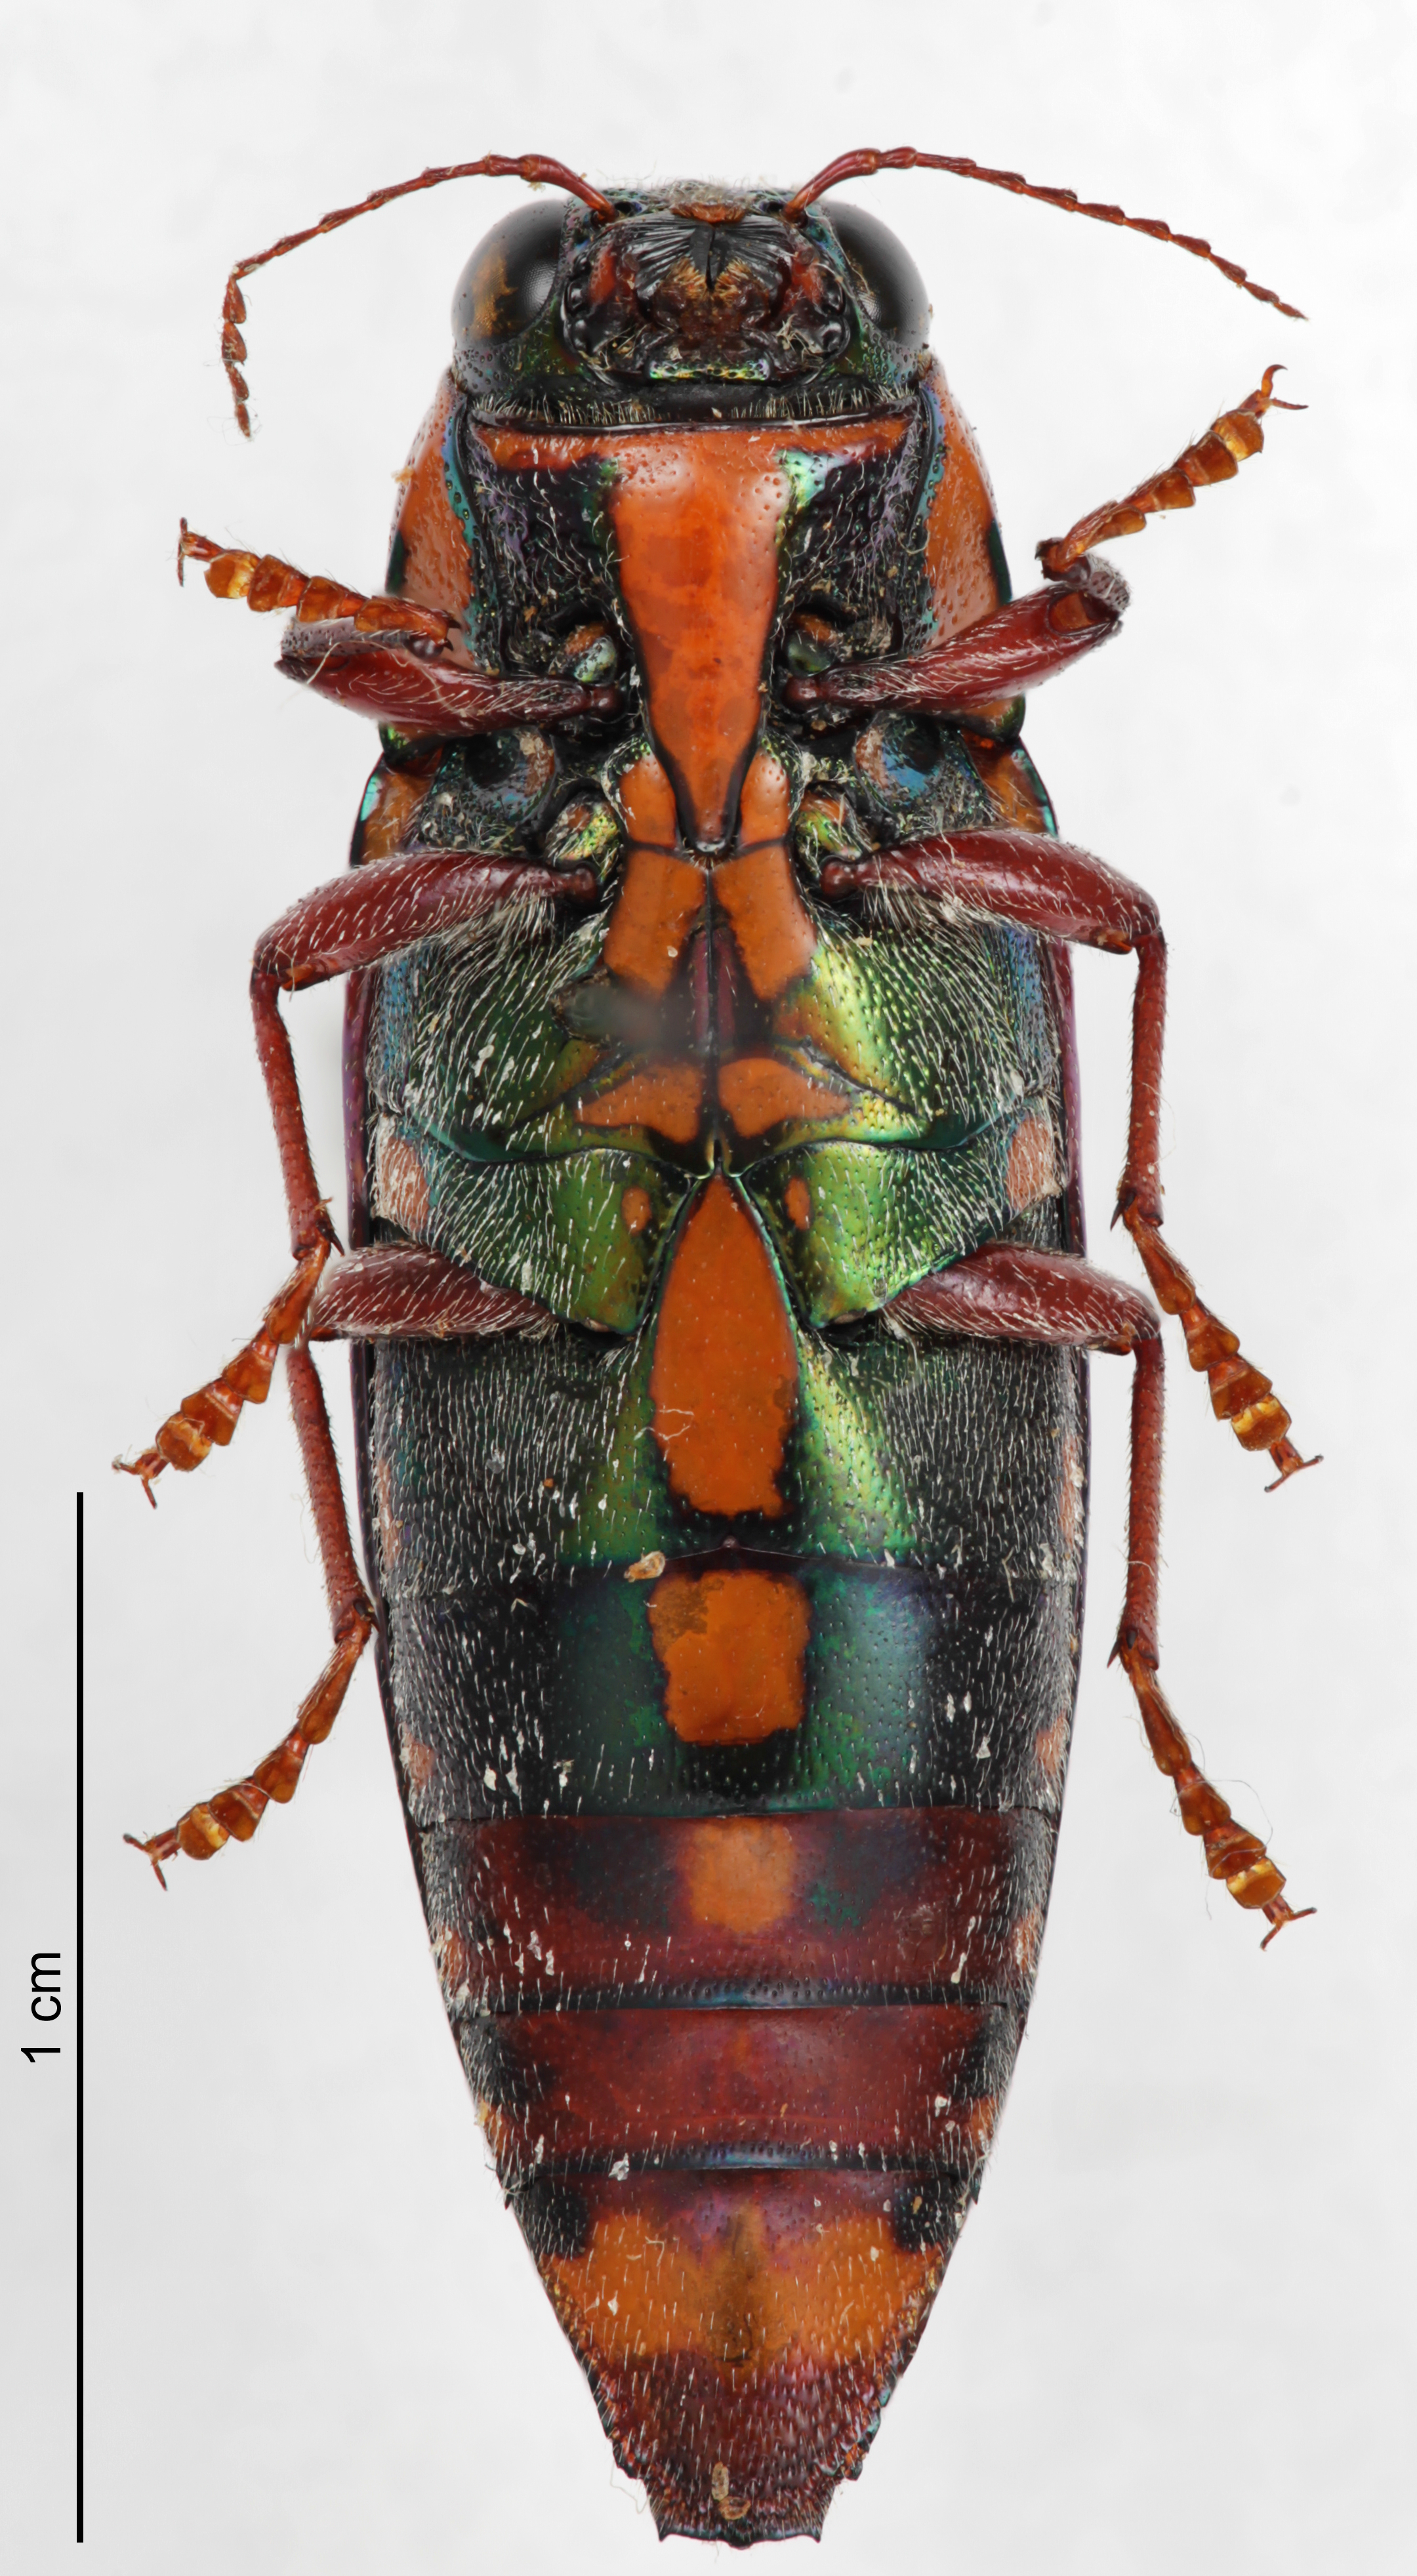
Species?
Buprestis rufipes
